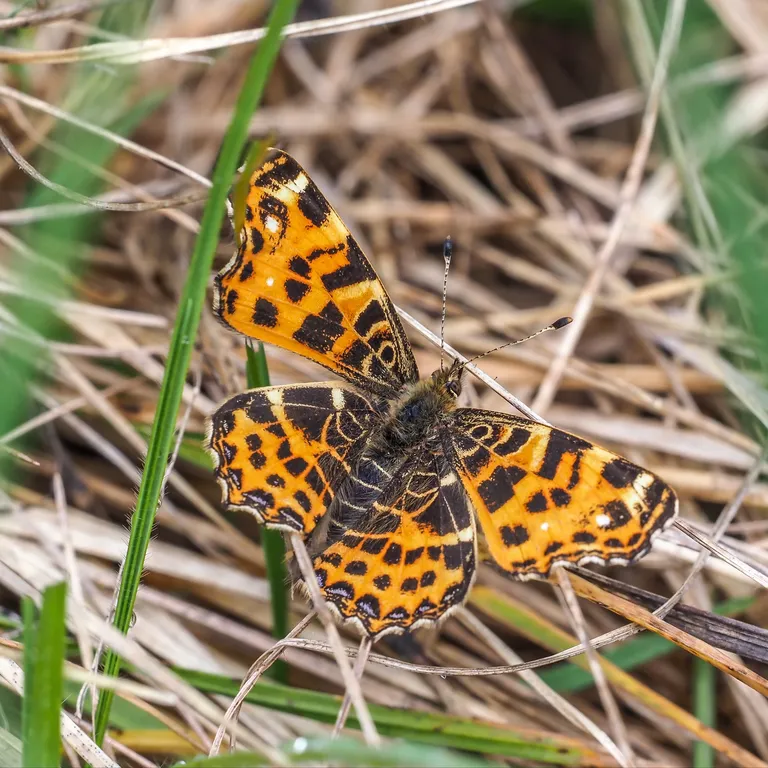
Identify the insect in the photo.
Araschnia levana
